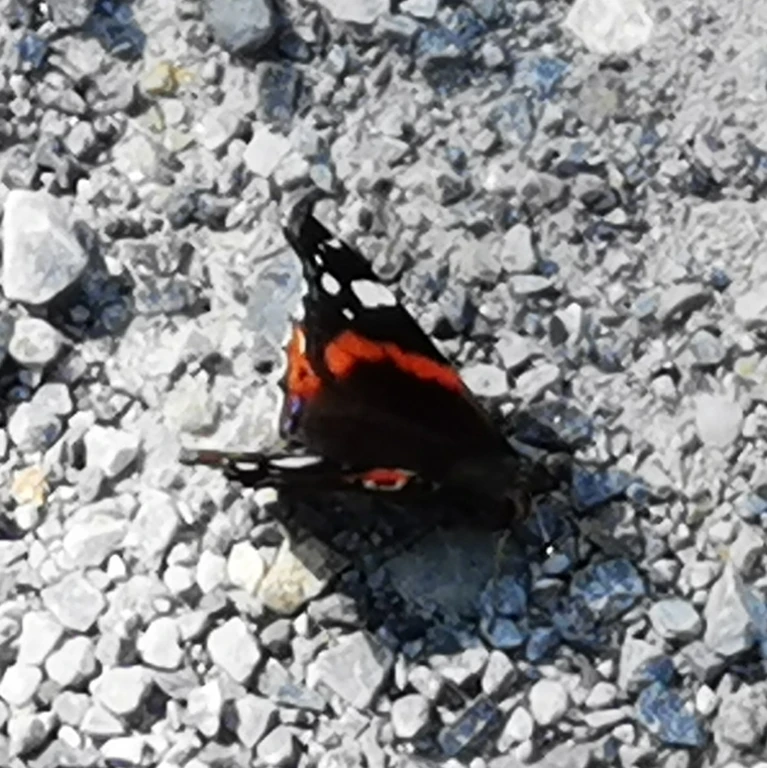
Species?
Vanessa atalanta
